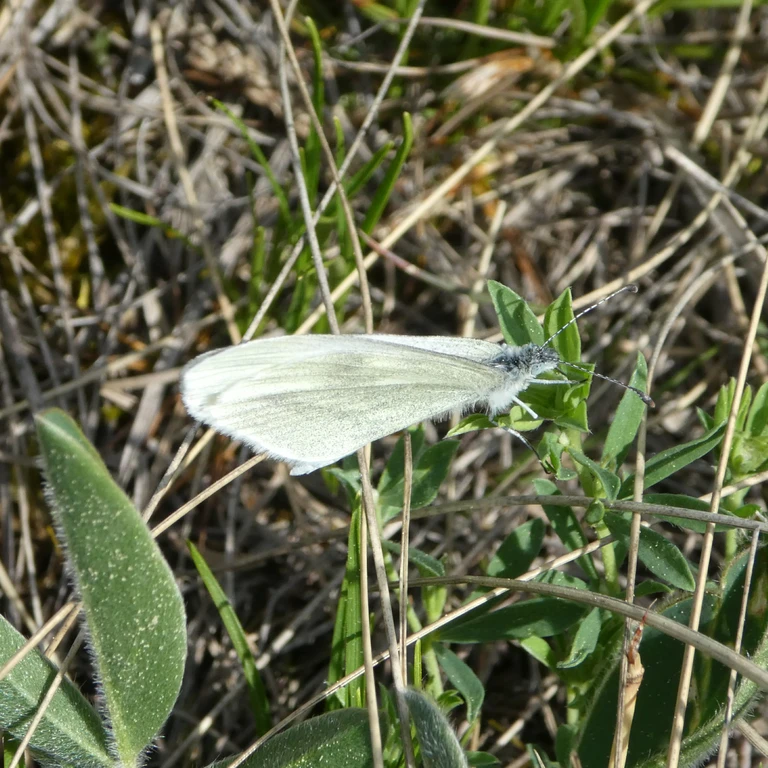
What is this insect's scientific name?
Leptidea sinapis/juvernica
